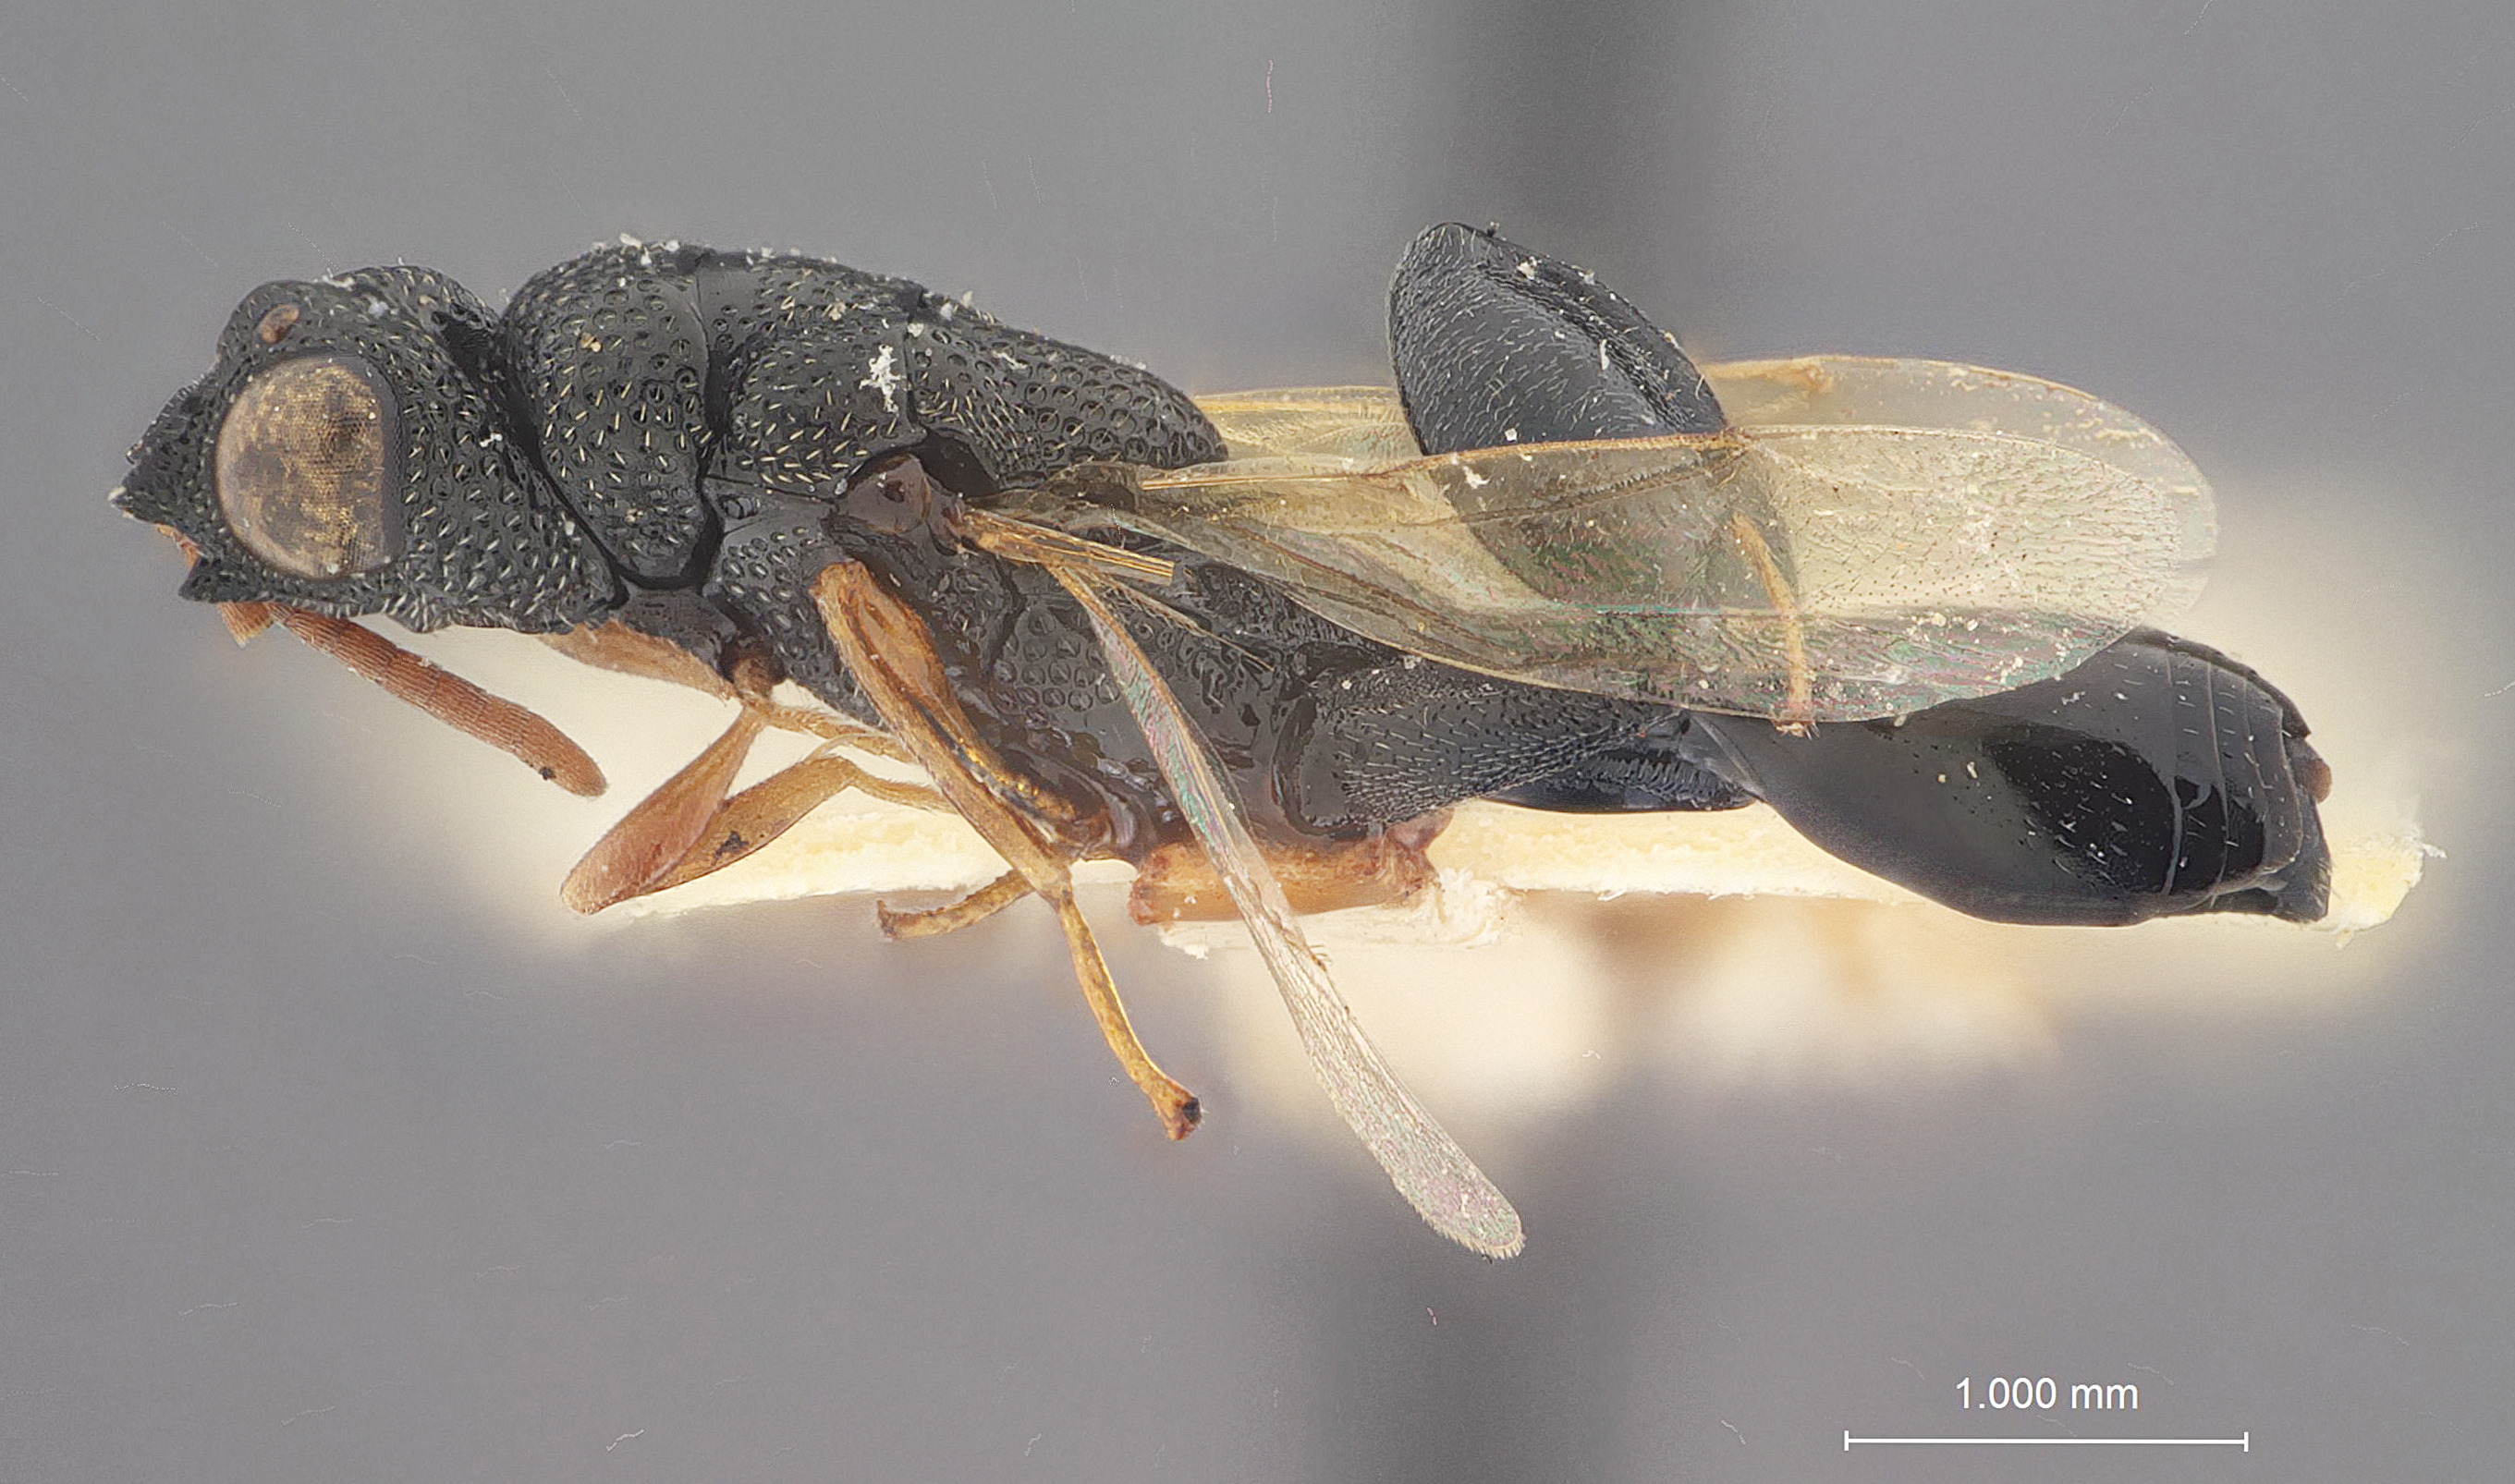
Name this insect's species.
Pareniaca linearis
